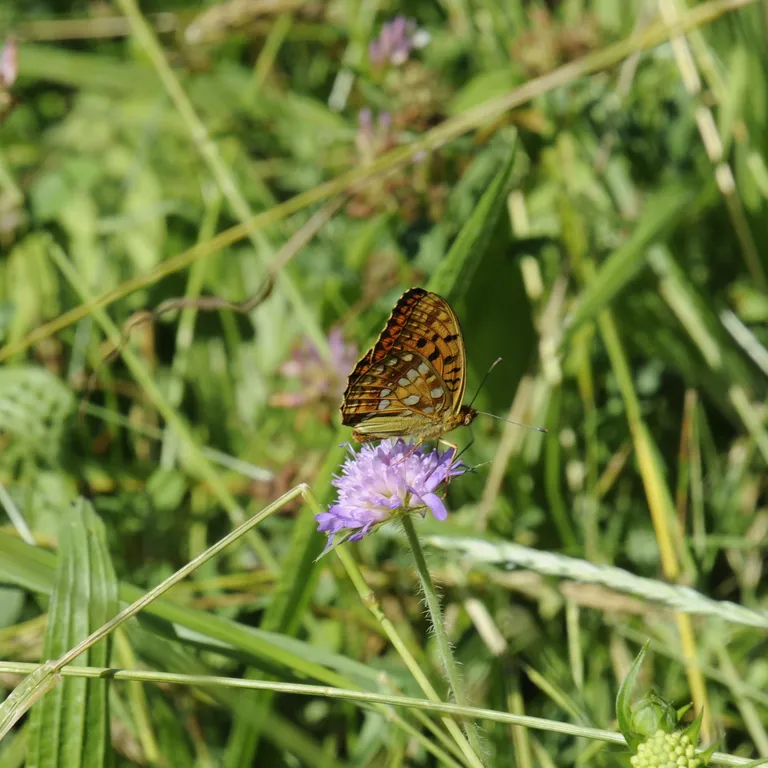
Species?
Fabriciana adippe
